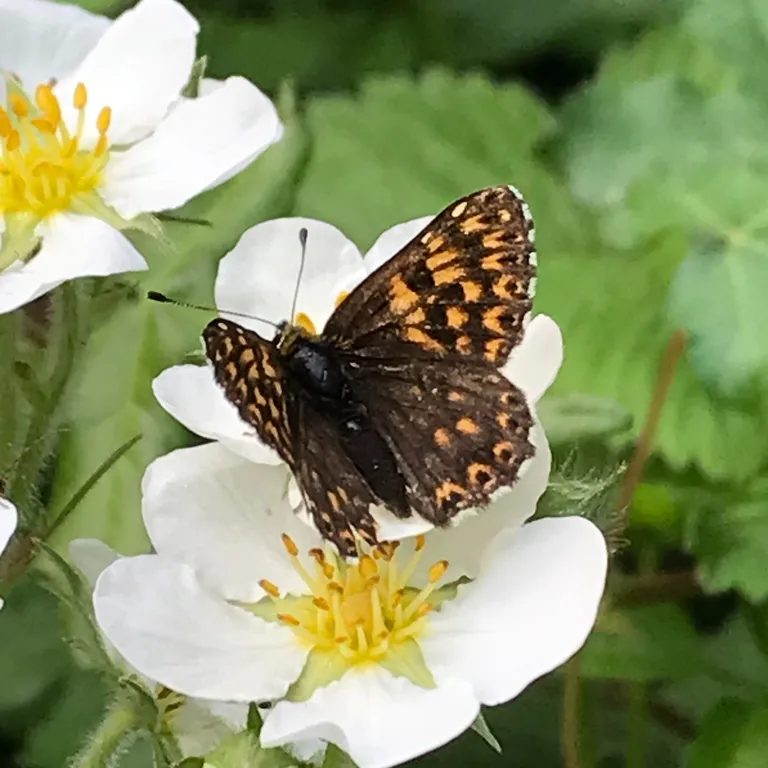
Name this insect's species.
Hamearis lucina
